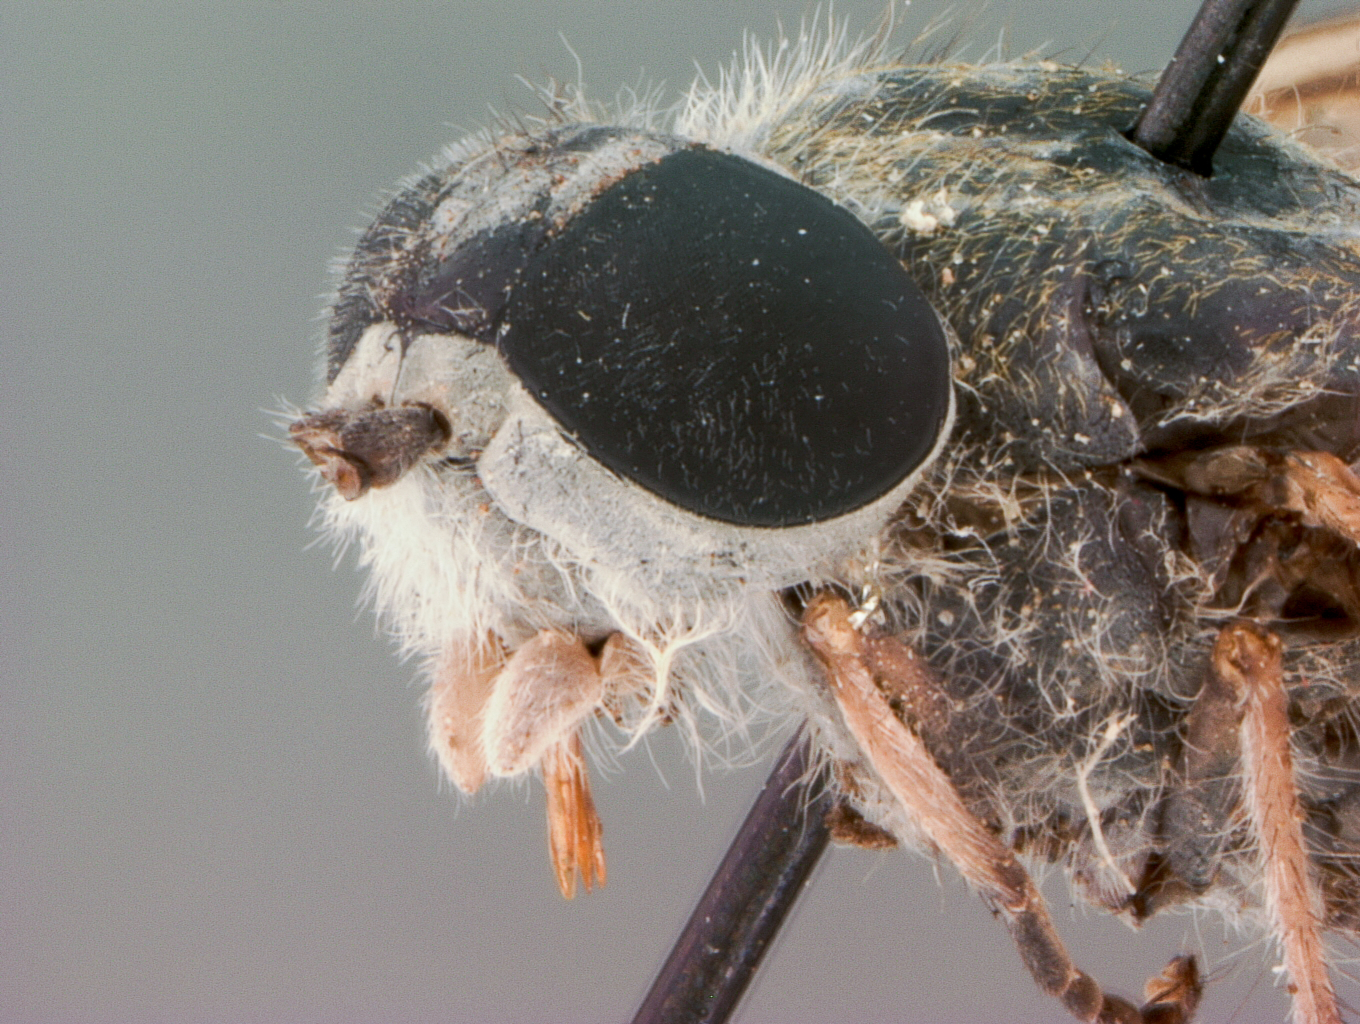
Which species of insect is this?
Dasybasis poroma
